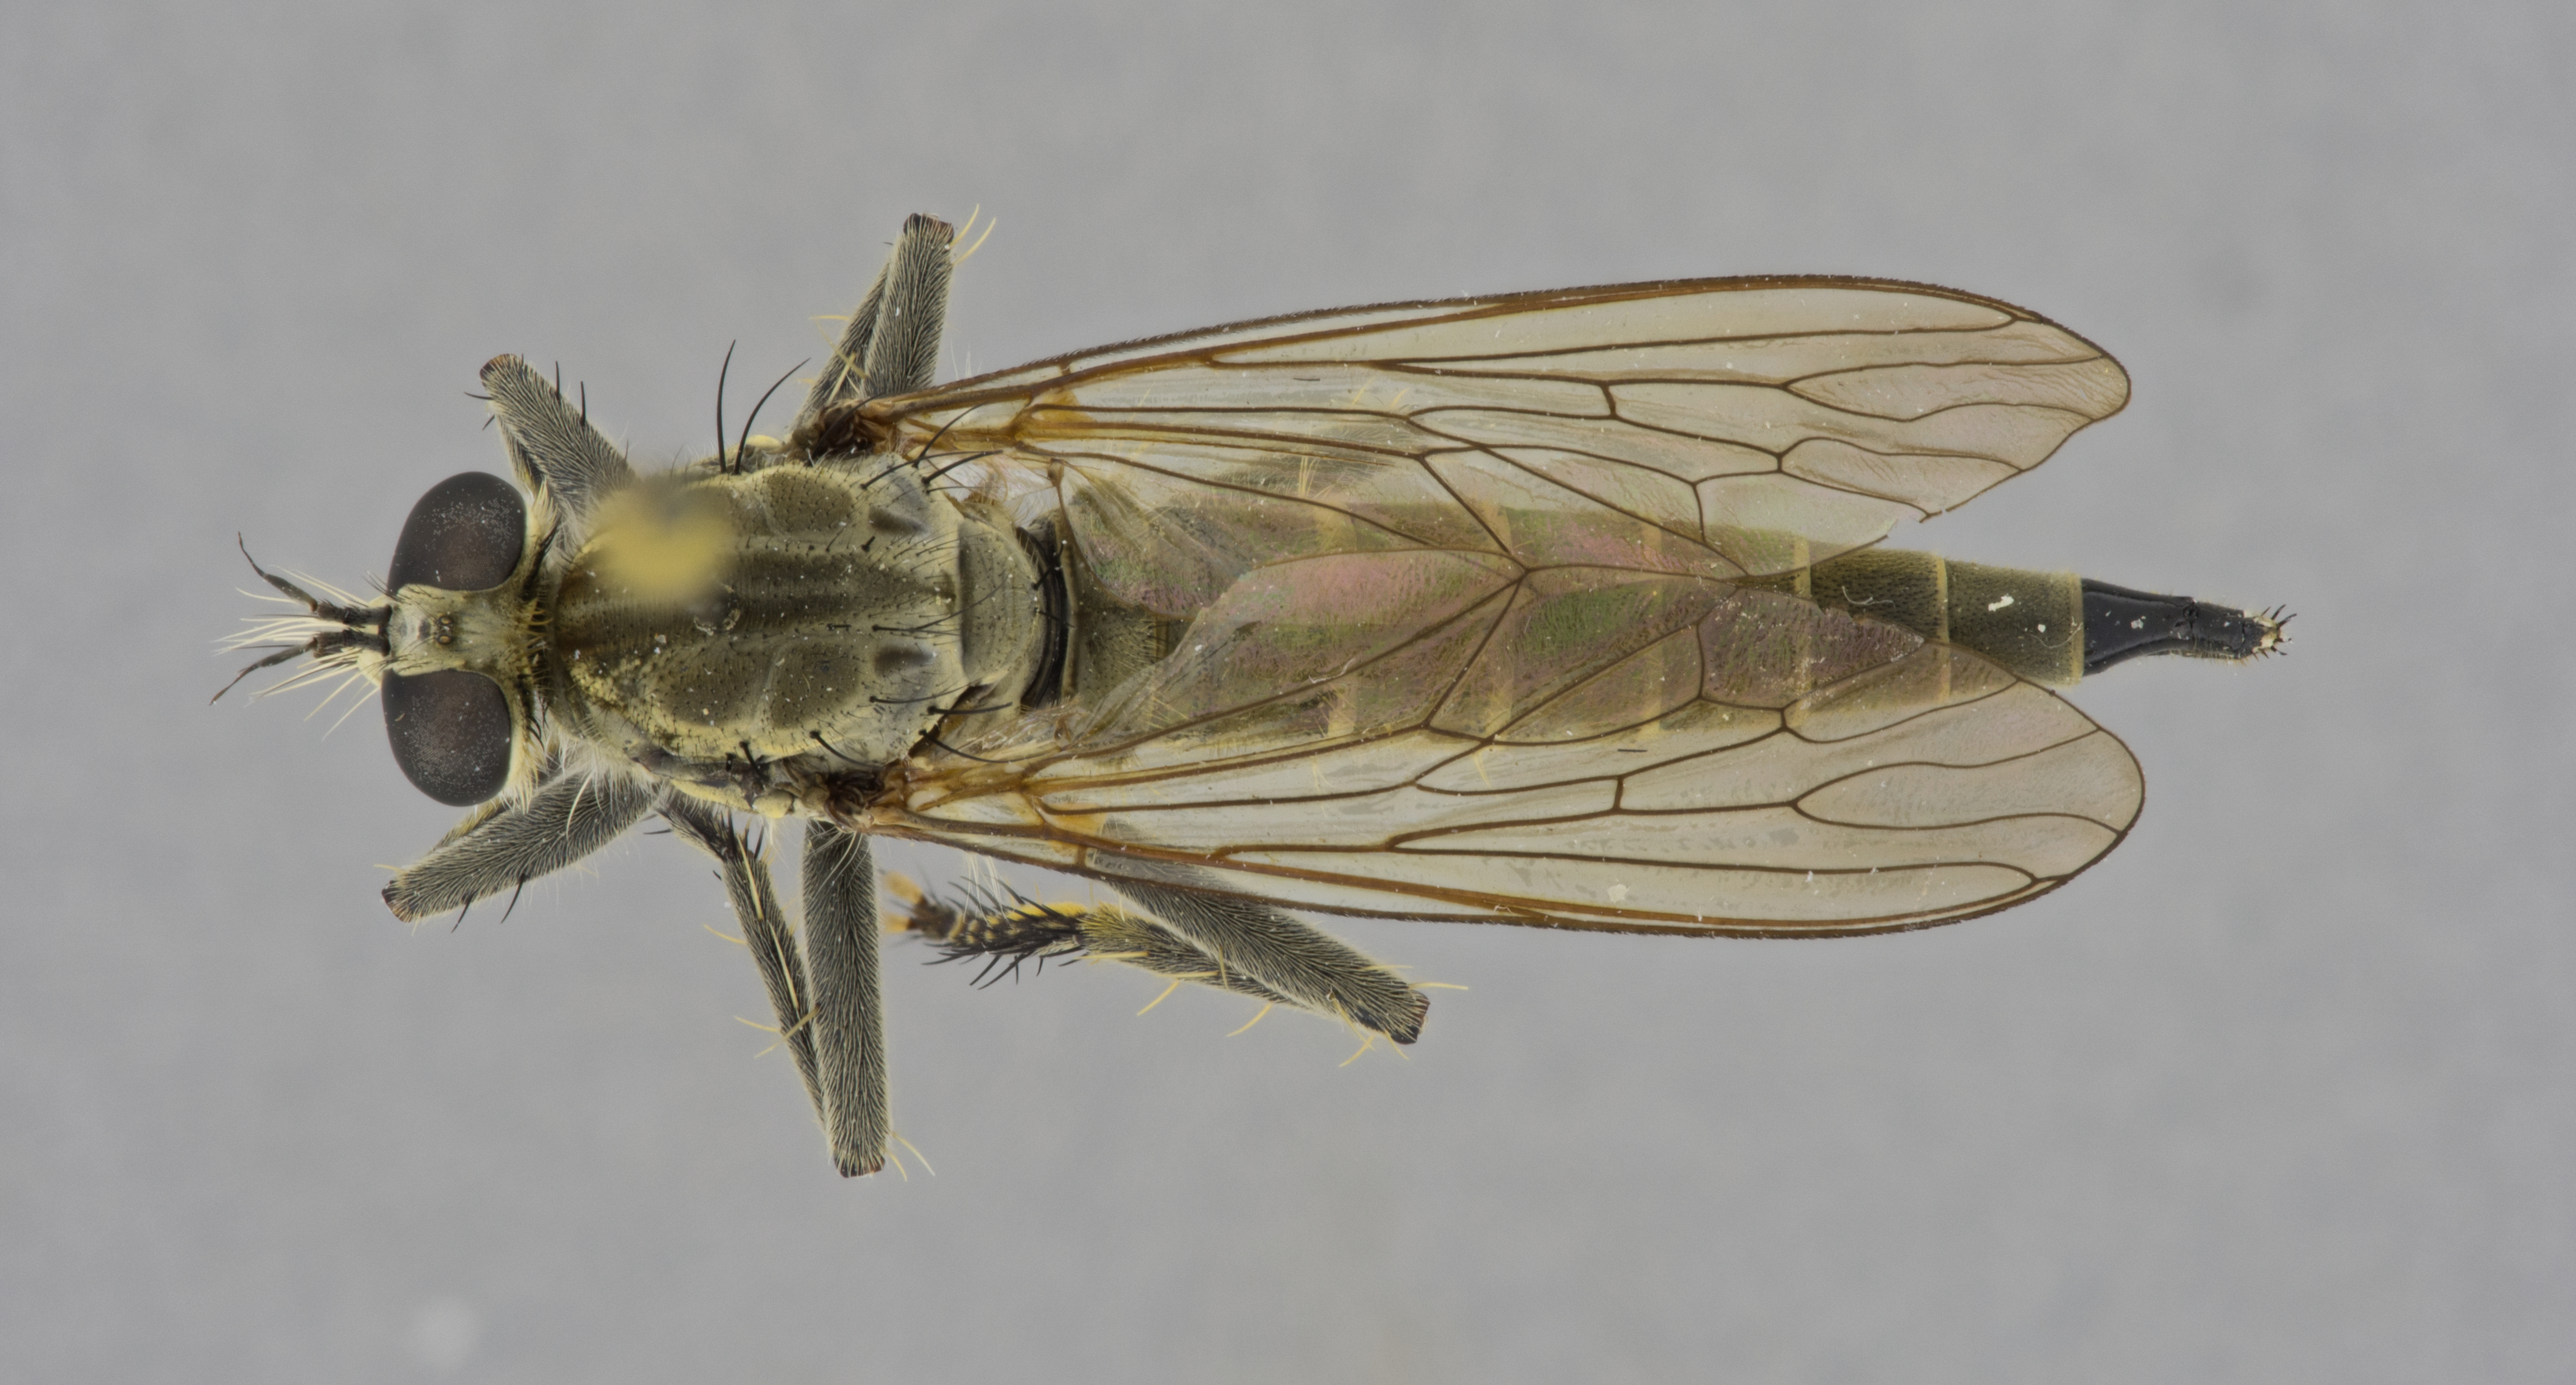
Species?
Philonicus albiceps
